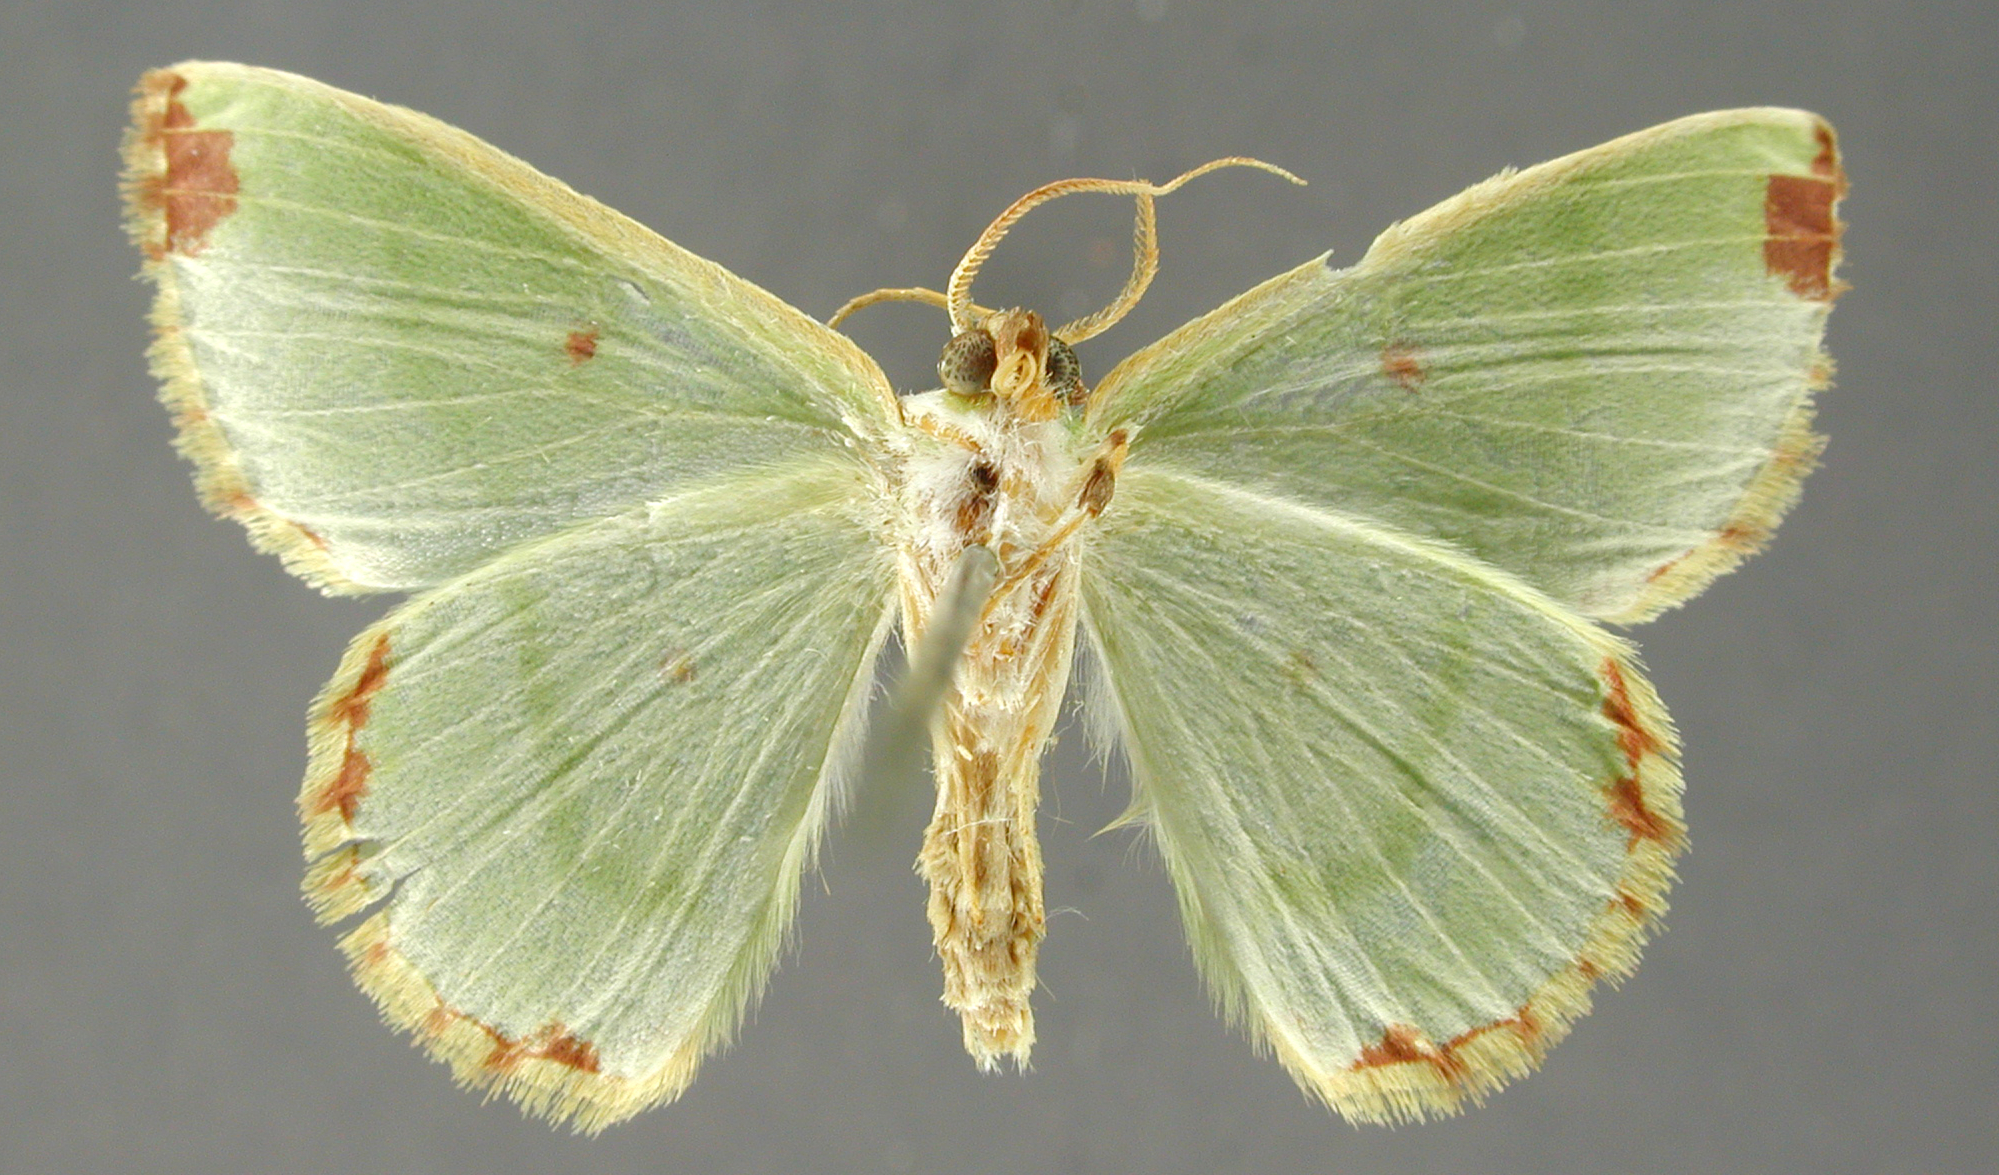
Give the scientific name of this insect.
Racheospila luteifimbria
